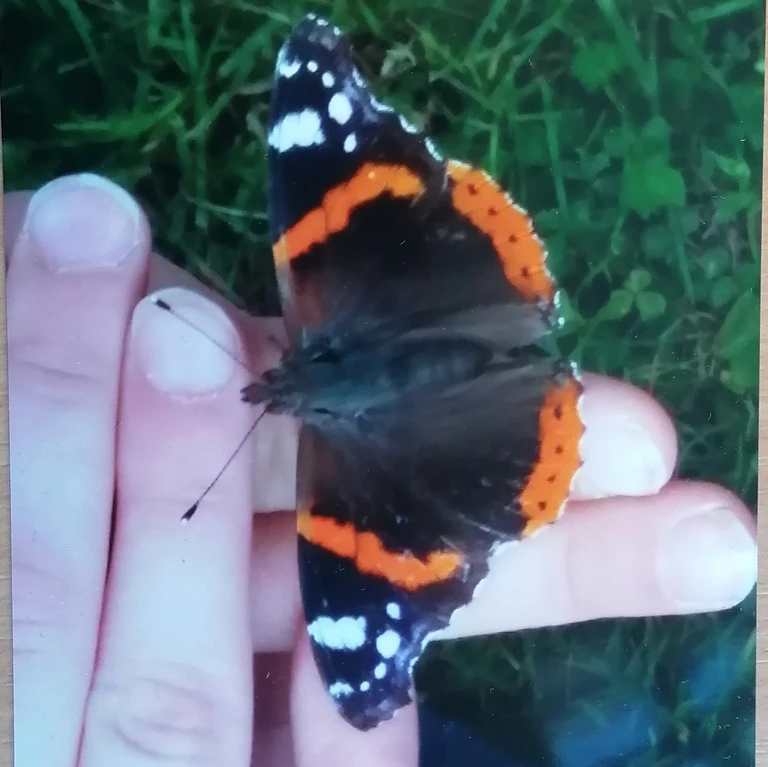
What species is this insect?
Vanessa atalanta
